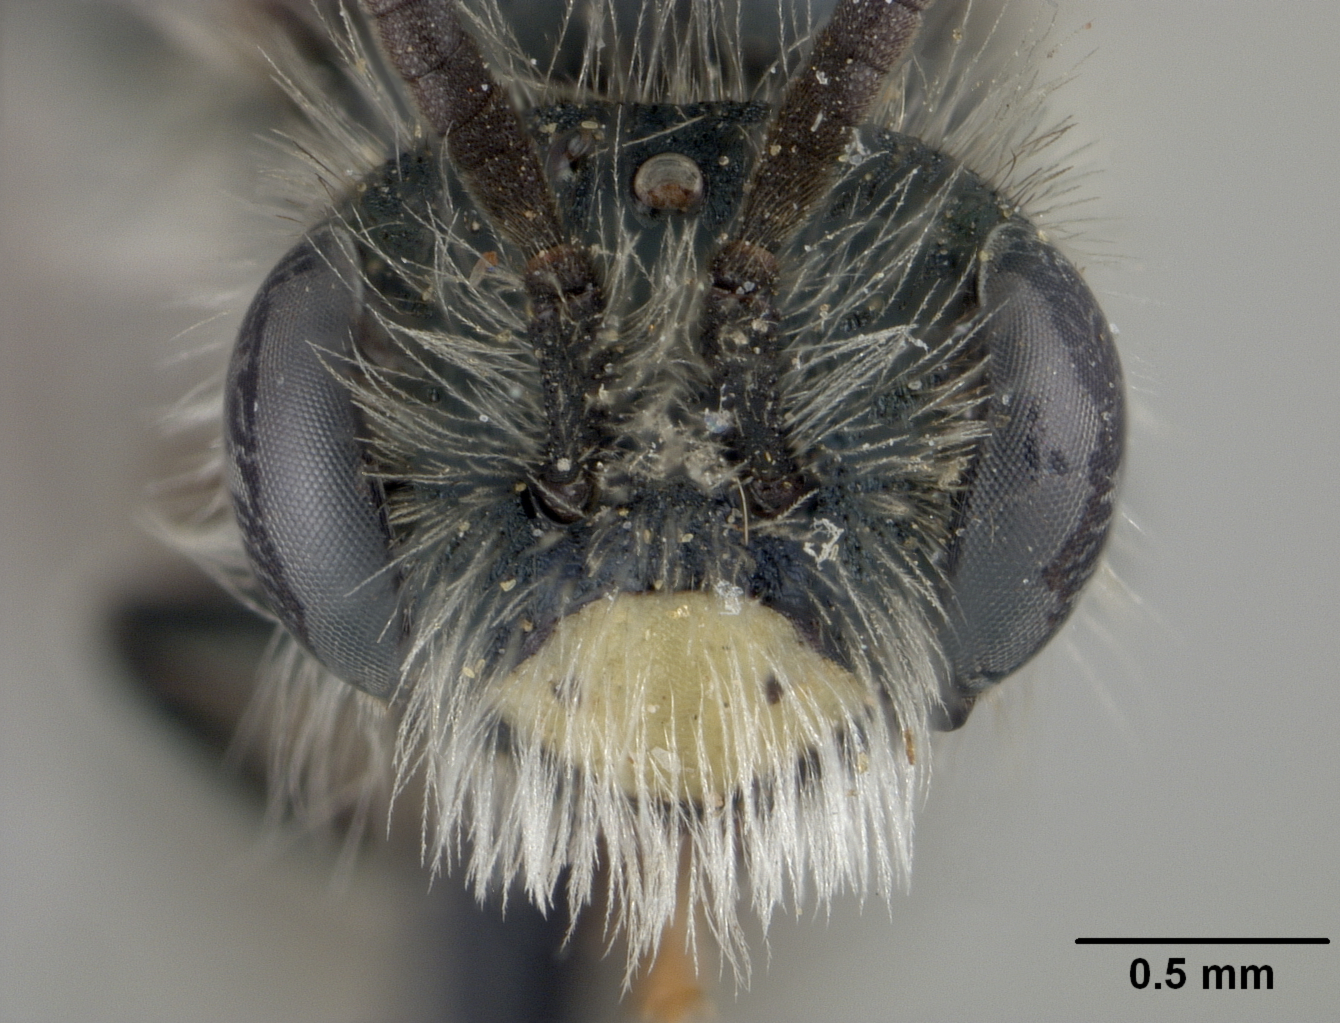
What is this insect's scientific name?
Andrena microchlora
